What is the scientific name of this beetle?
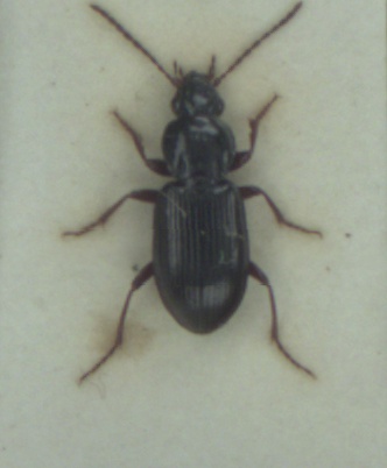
Pterostichus strenuus
